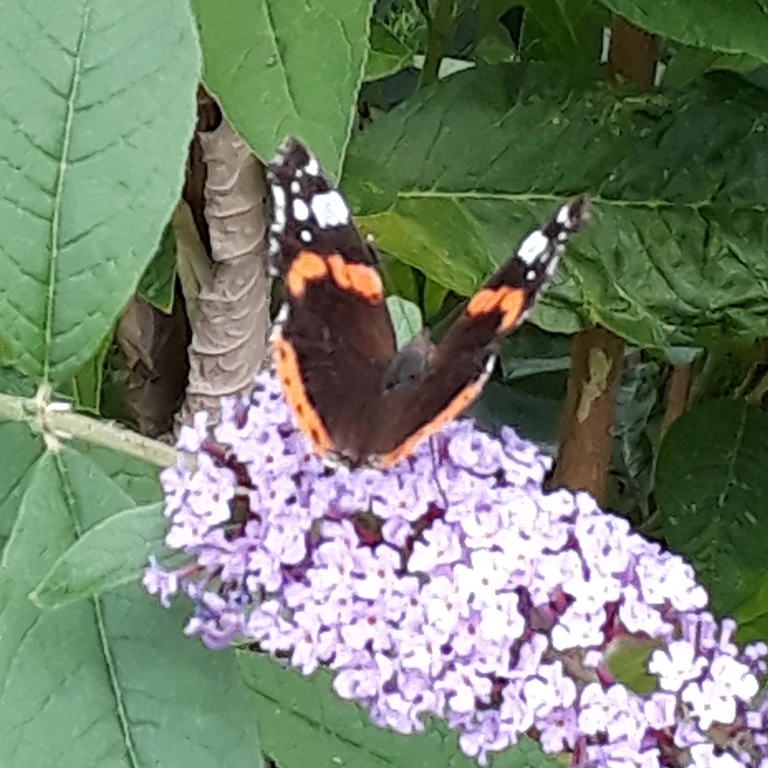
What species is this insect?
Vanessa atalanta
